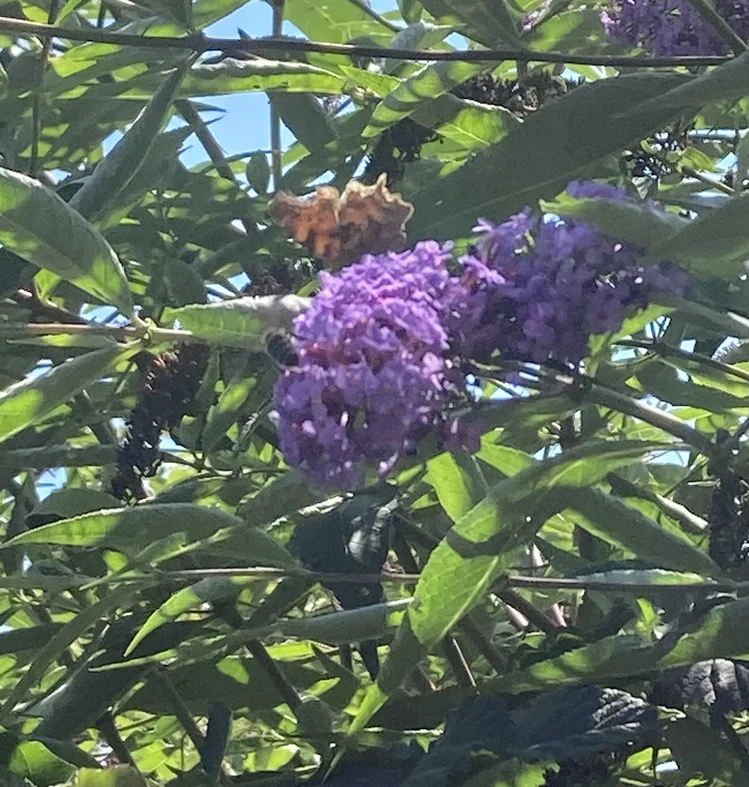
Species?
Polygonia c-album
